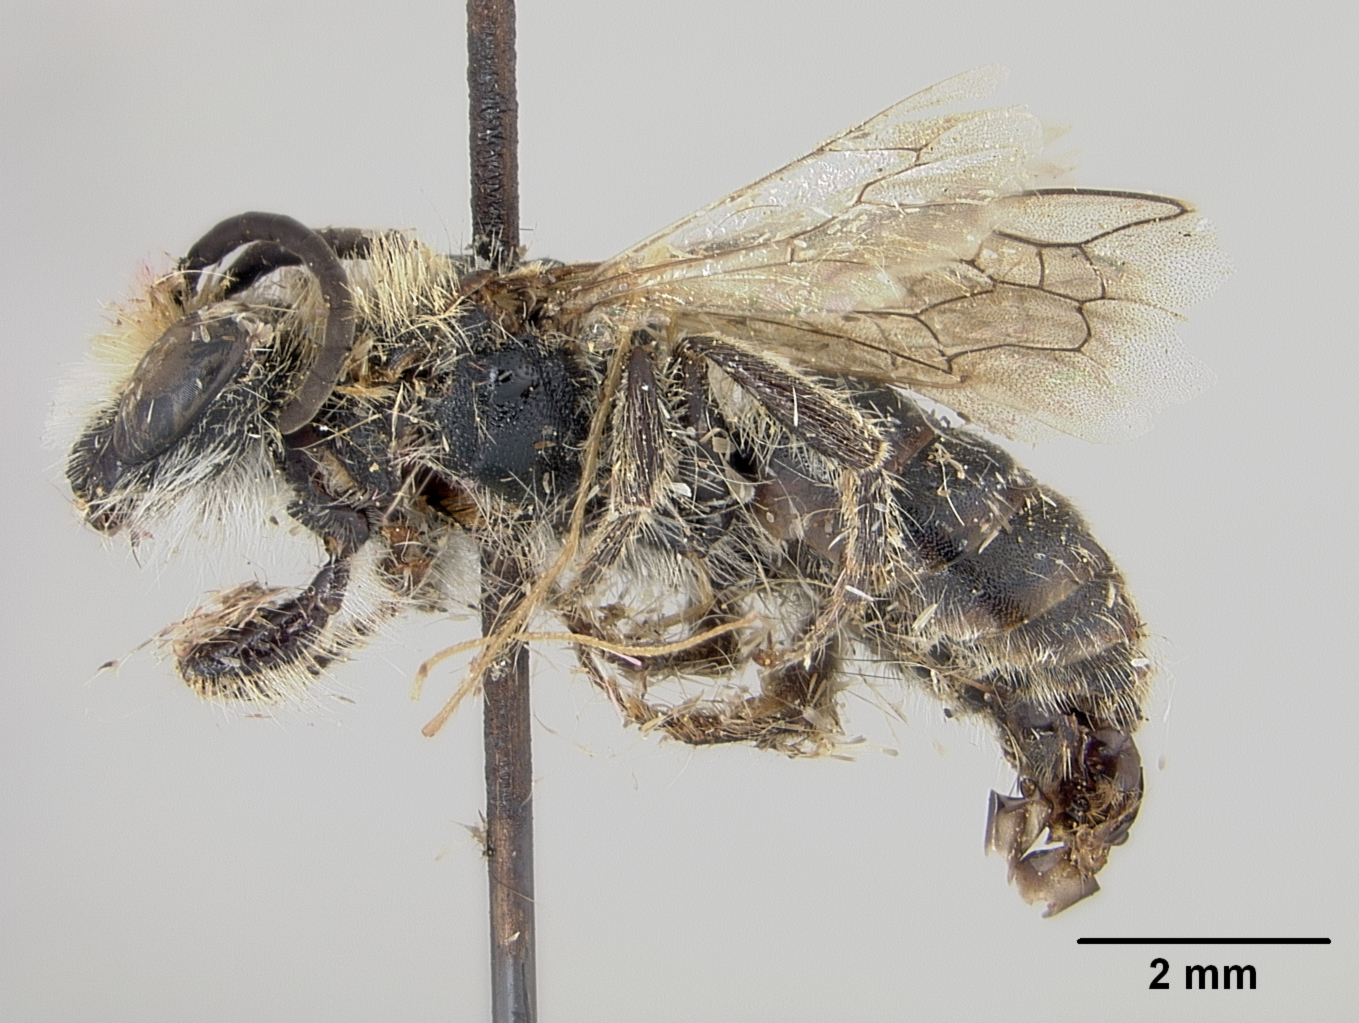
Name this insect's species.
Colletes xuechengensis
